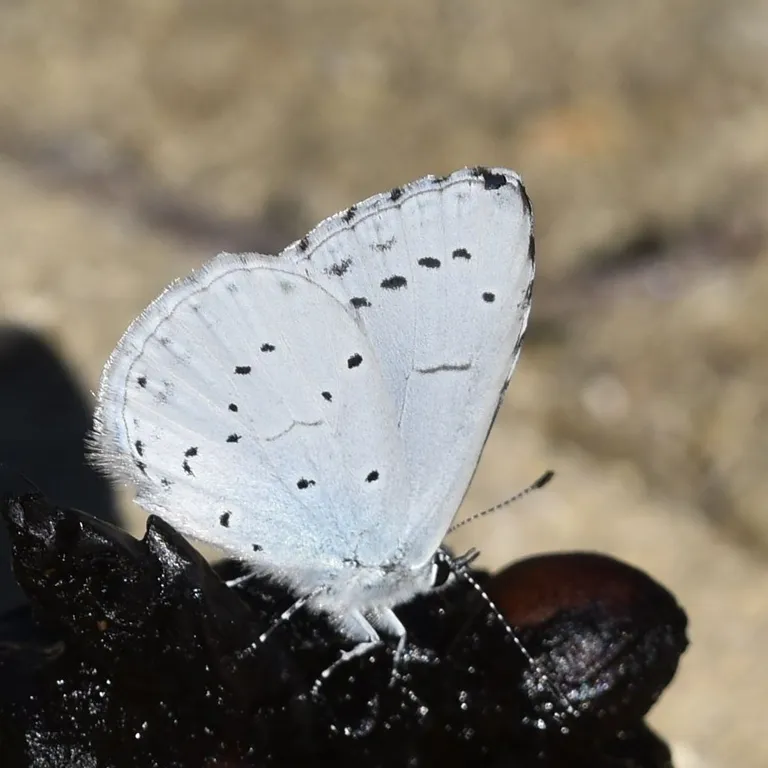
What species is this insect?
Celastrina argiolus
